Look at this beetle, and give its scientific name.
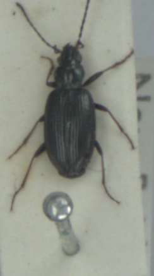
Bembidion tibiale
